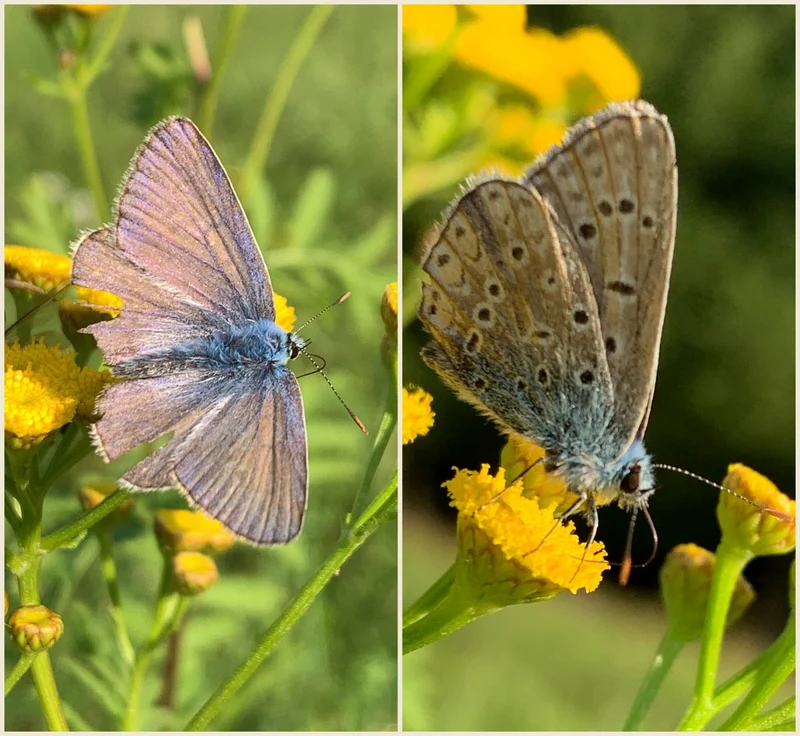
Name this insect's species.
Polyommatus icarus
